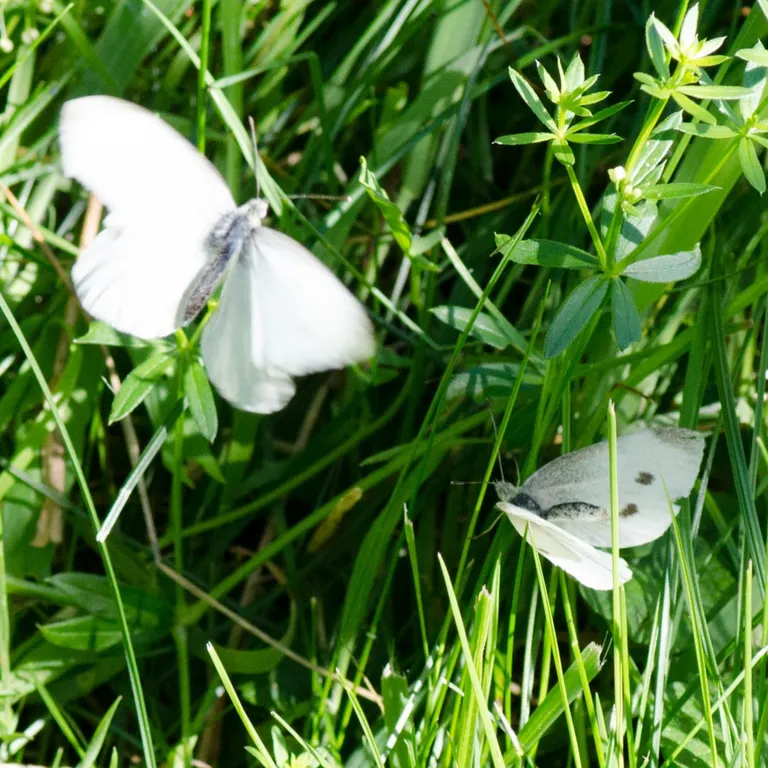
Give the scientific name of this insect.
Pieris rapae
